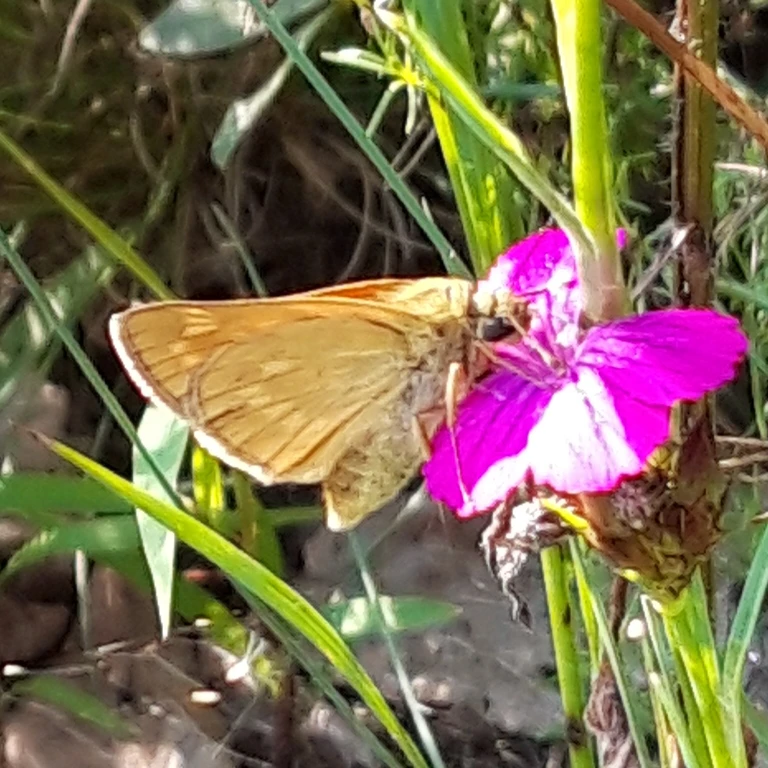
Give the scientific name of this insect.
Ochlodes sylvanus (also Ochlodes venata)
